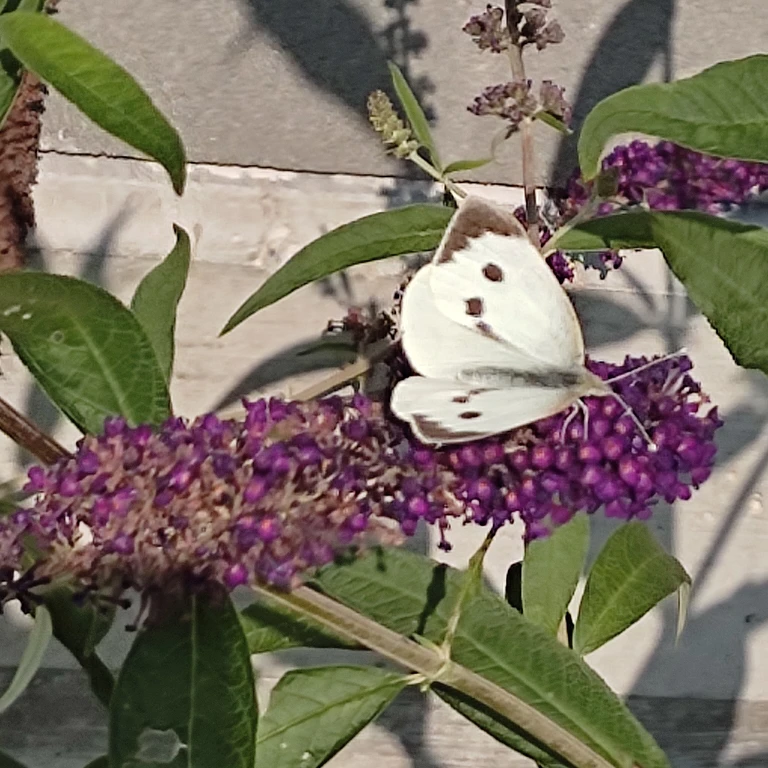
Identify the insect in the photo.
Pieris brassicae
